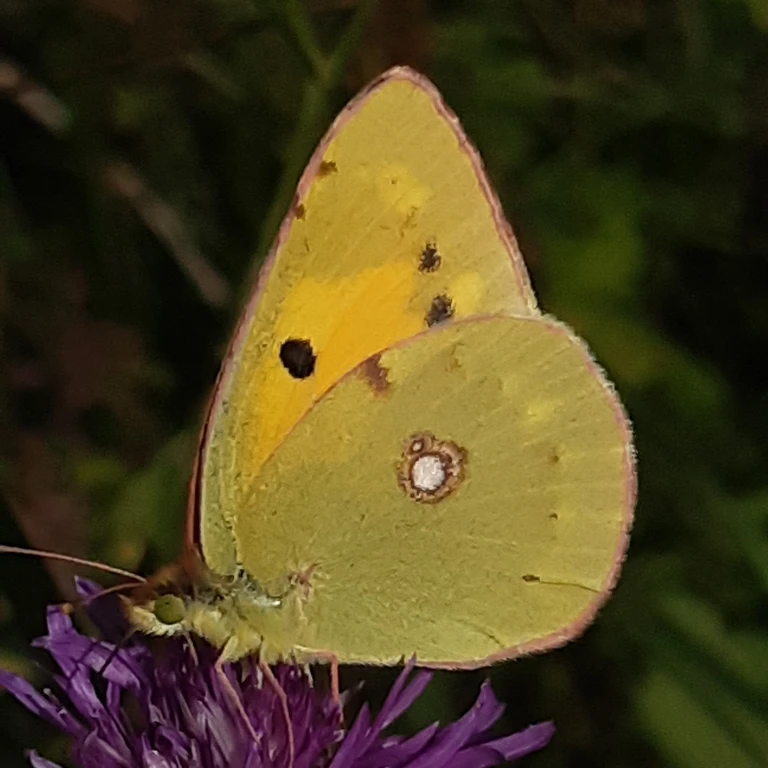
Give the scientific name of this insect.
Colias croceus
